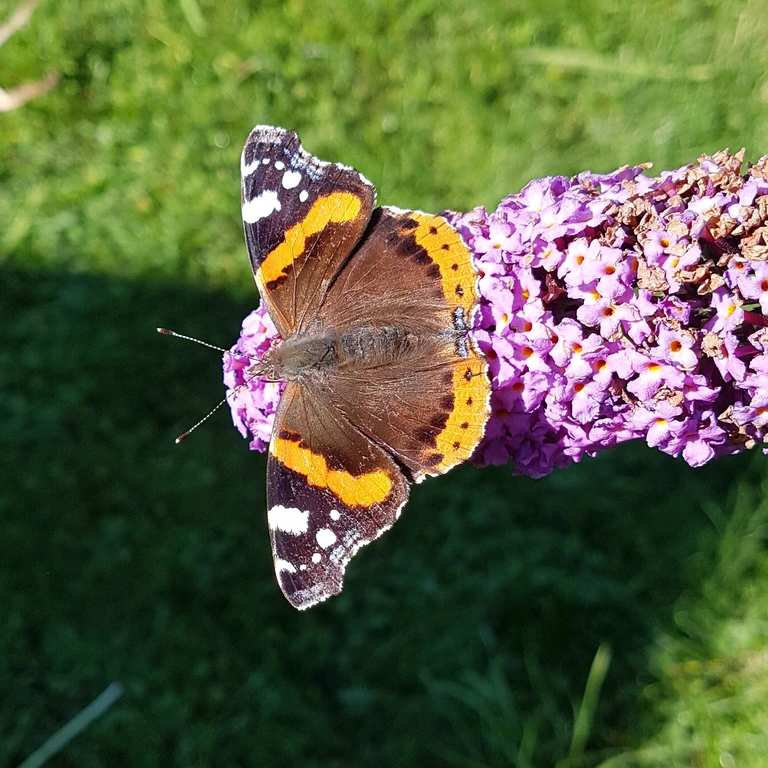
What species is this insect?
Vanessa atalanta
